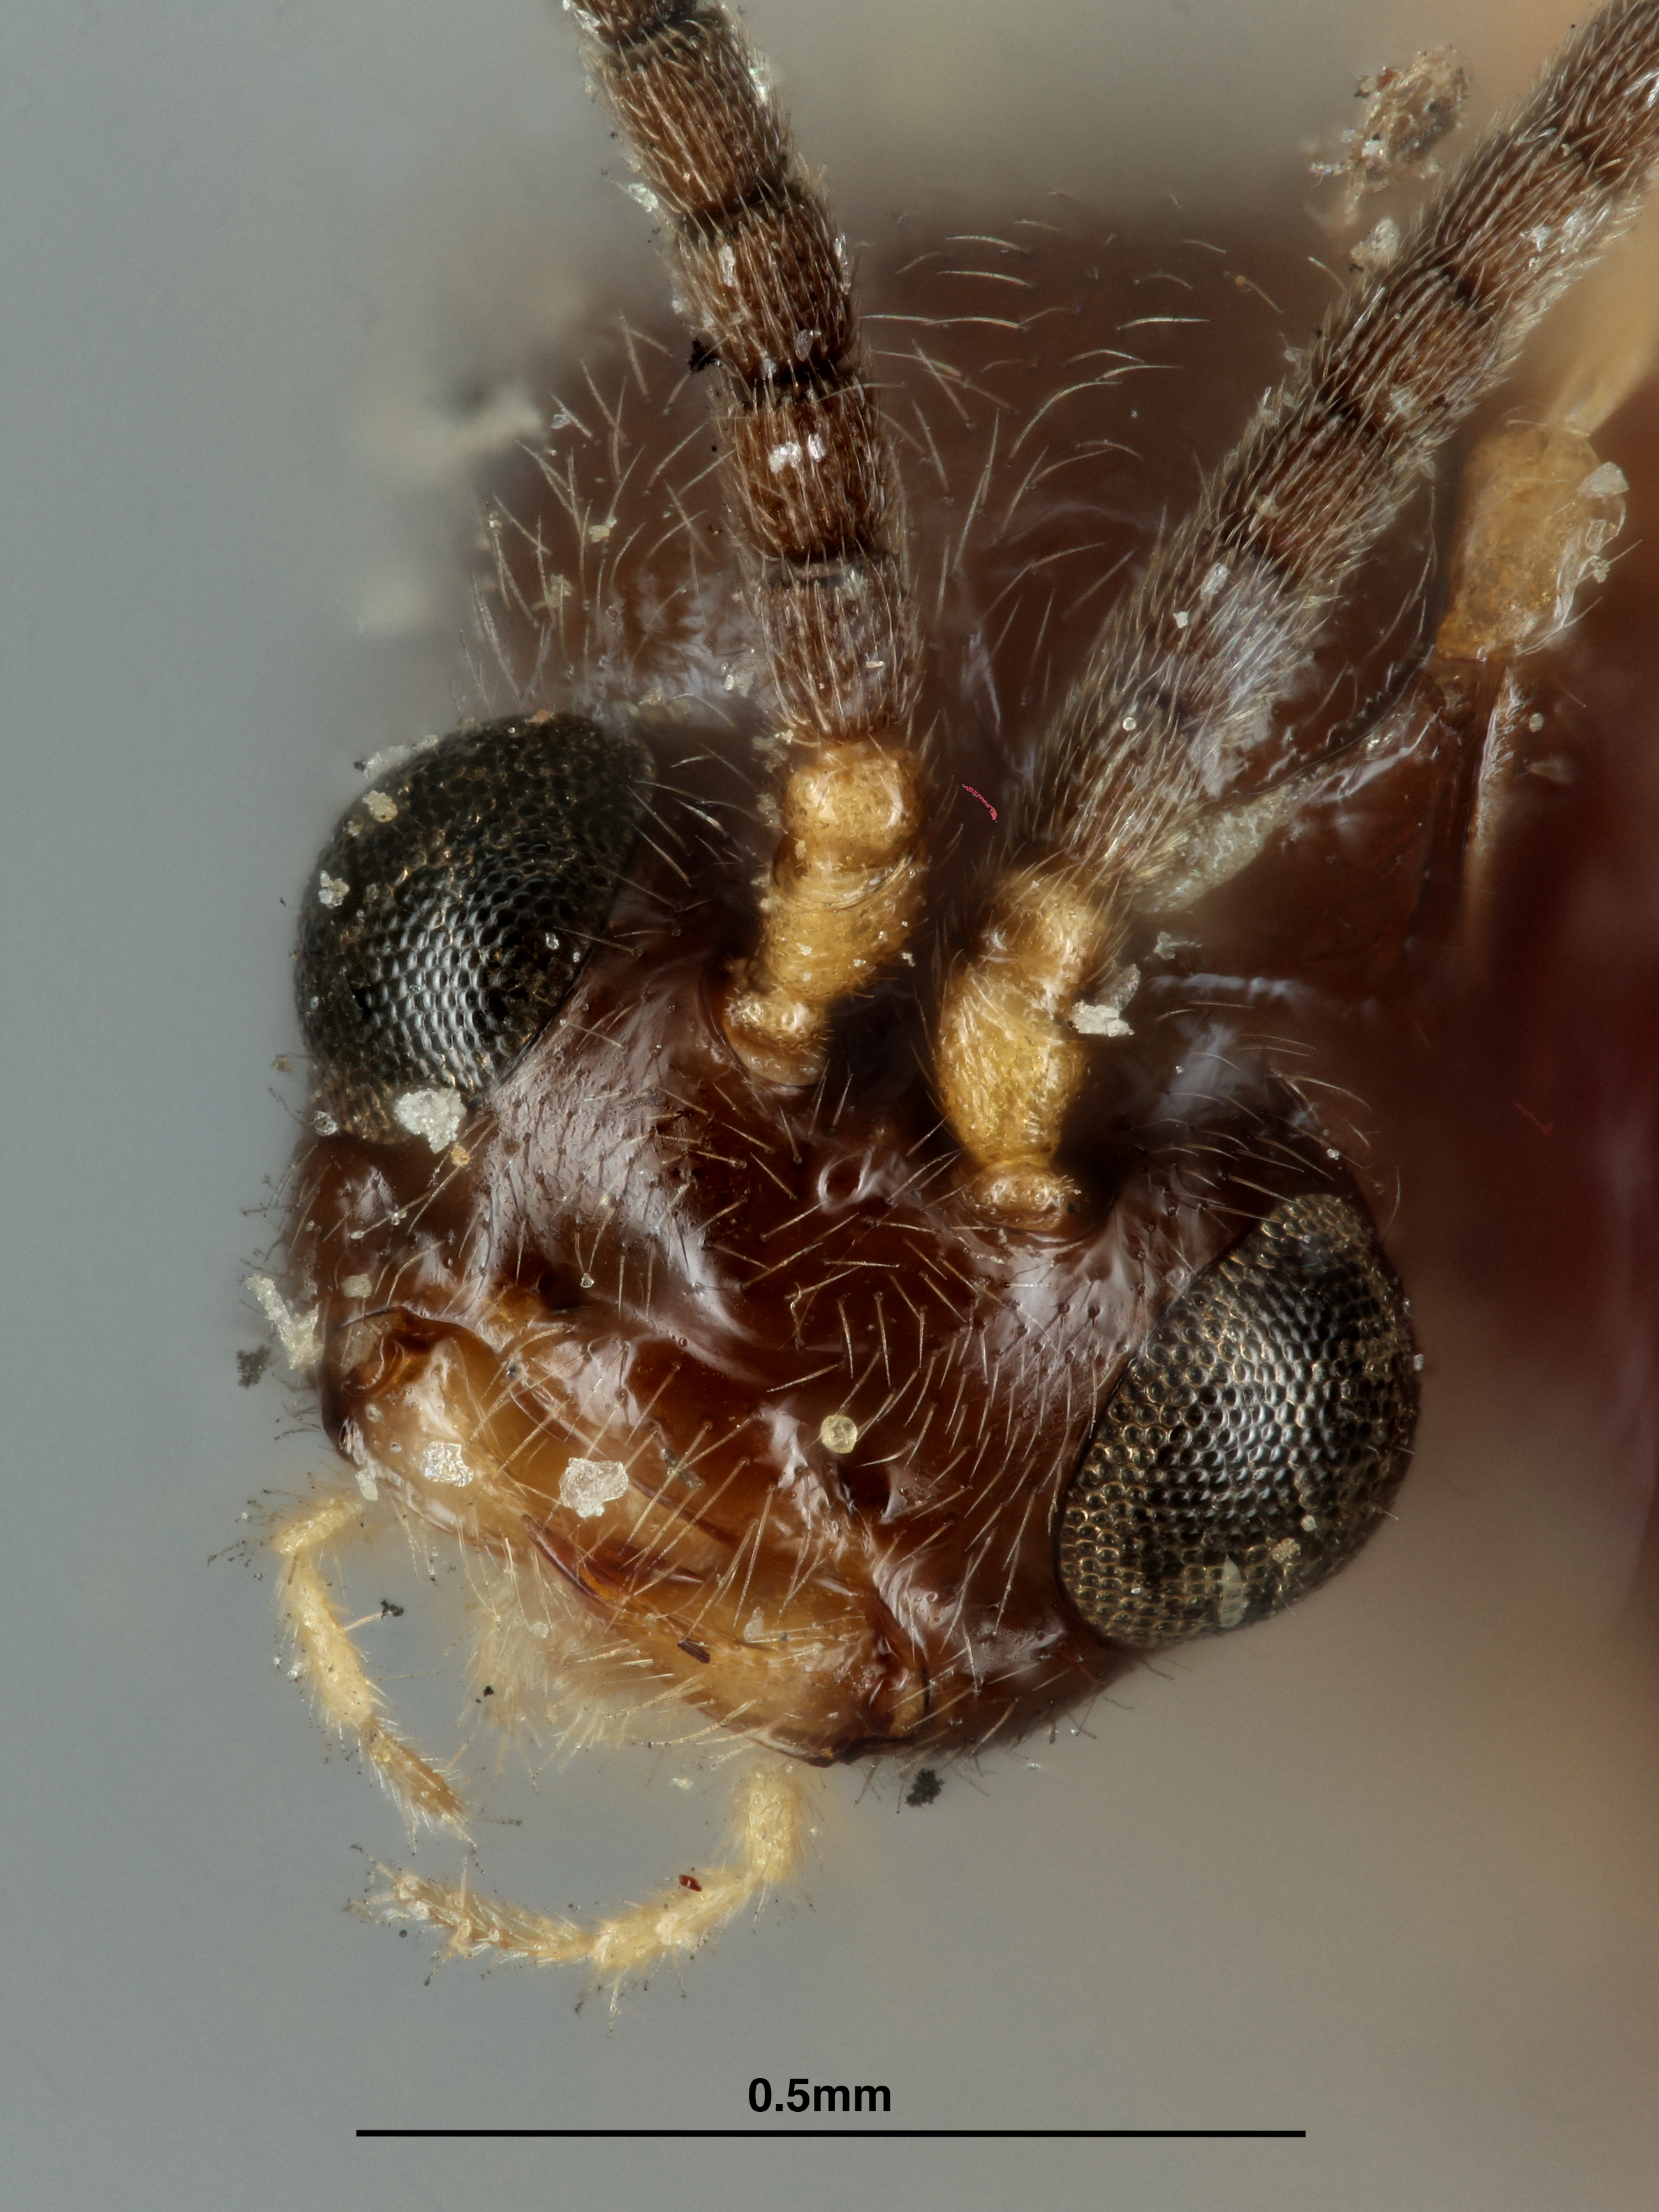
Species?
Aphidius crassicornis
